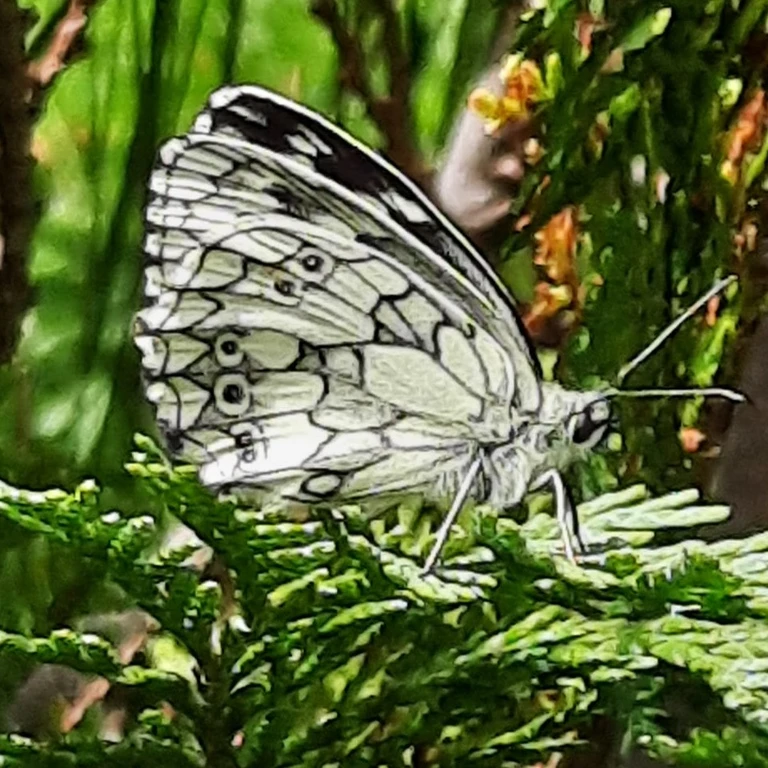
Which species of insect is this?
Melanargia galathea
